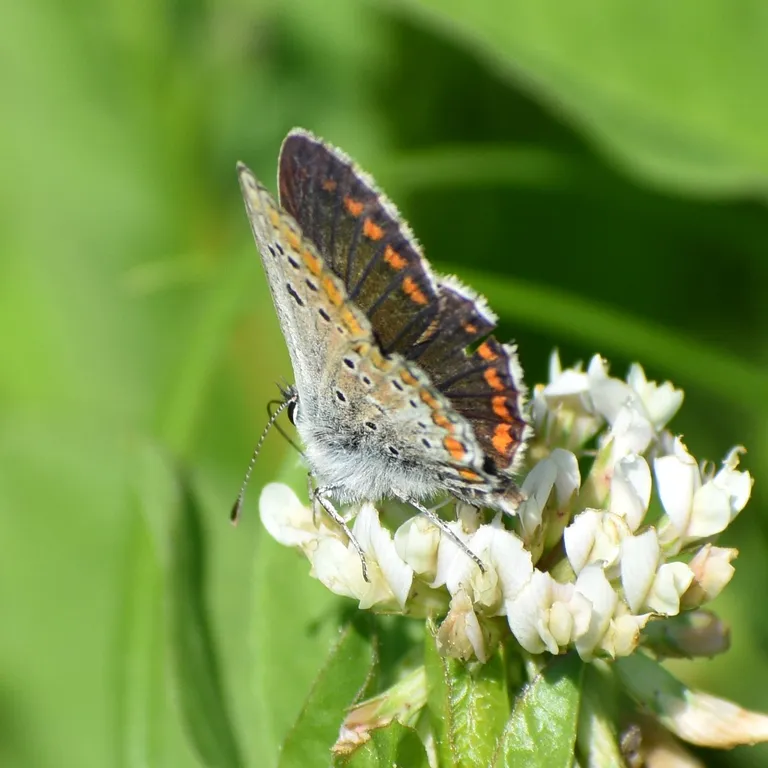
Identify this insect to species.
Aricia agestis/artaxerxes
